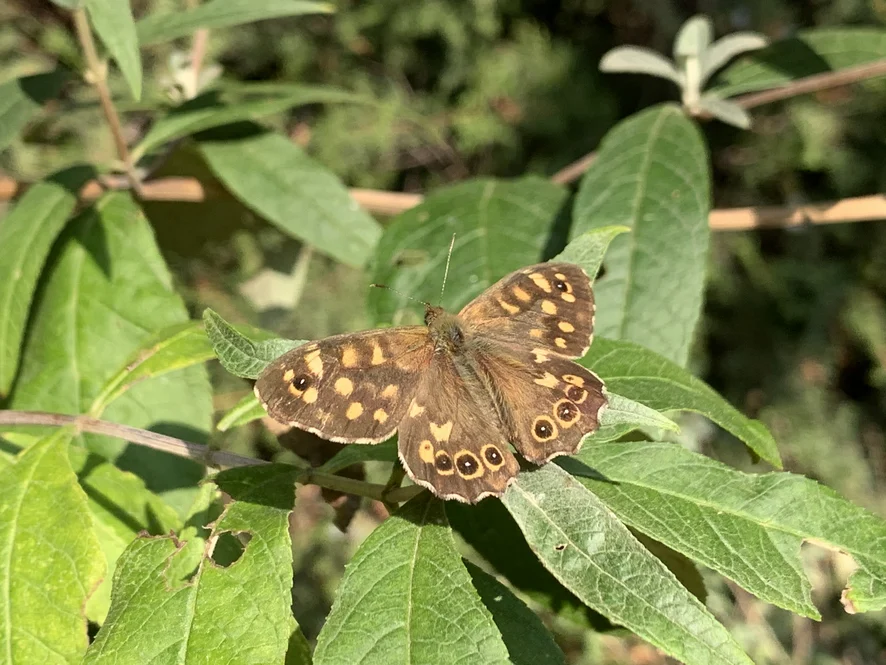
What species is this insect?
Pararge aegeria
